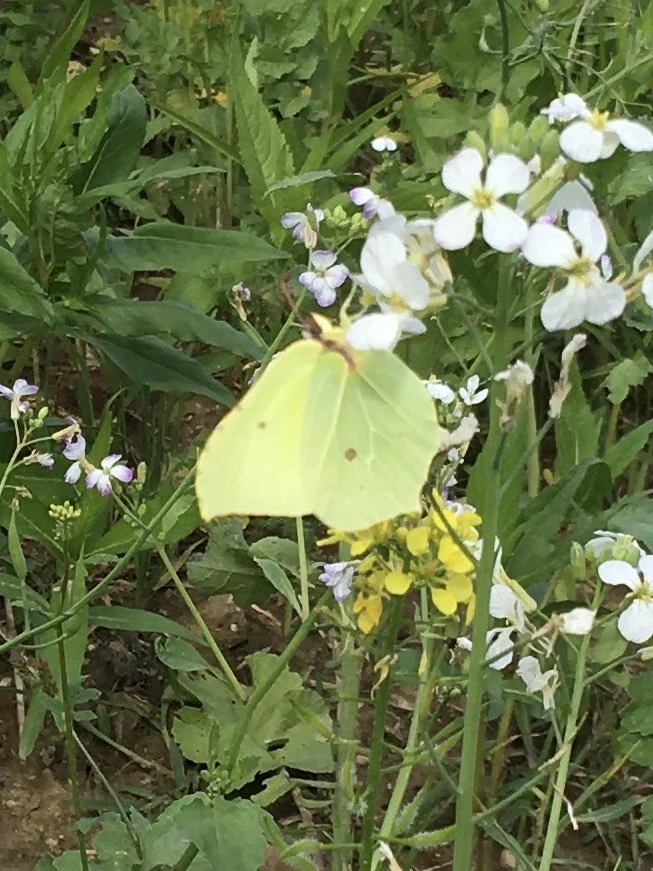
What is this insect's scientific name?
Gonepteryx rhamni
